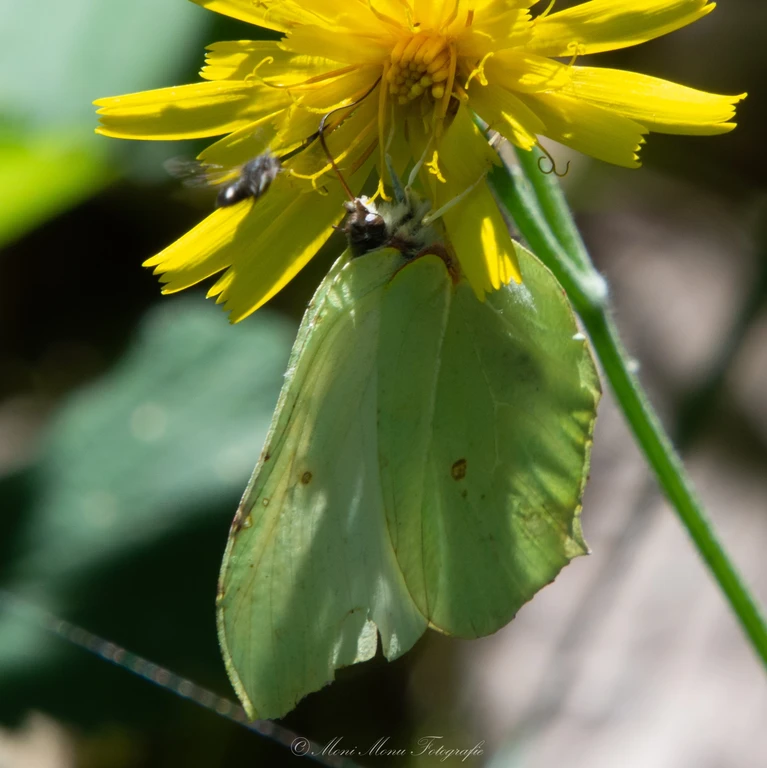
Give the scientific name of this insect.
Gonepteryx rhamni
